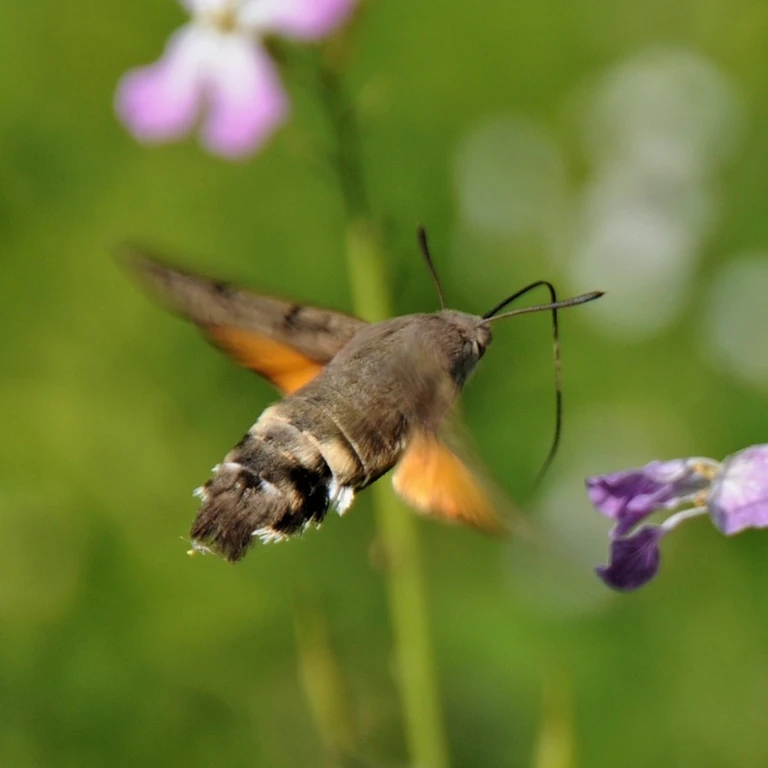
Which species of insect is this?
Macroglossum stellatarum
